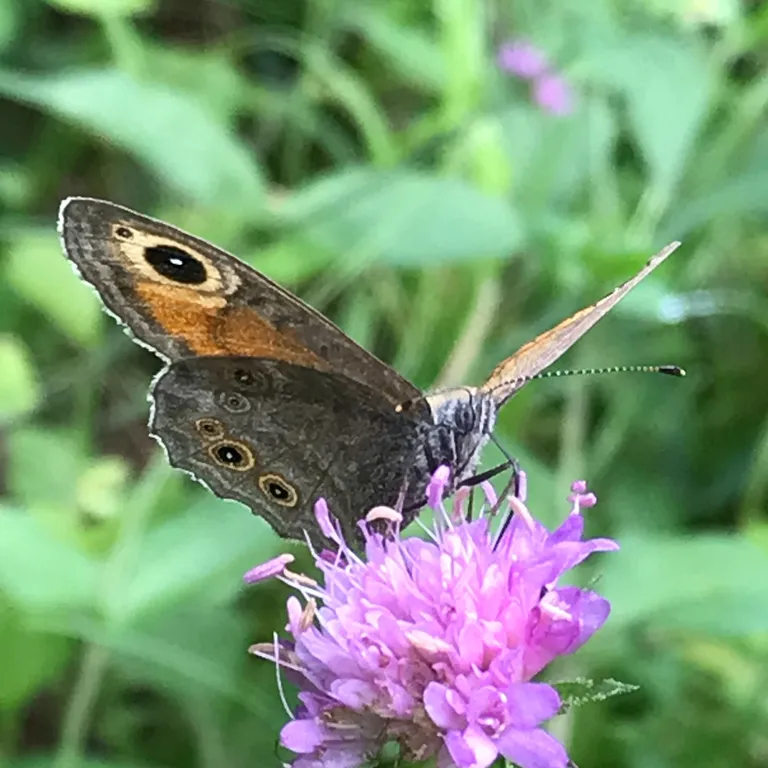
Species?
Lasiommata maera (also Pararge maera)
